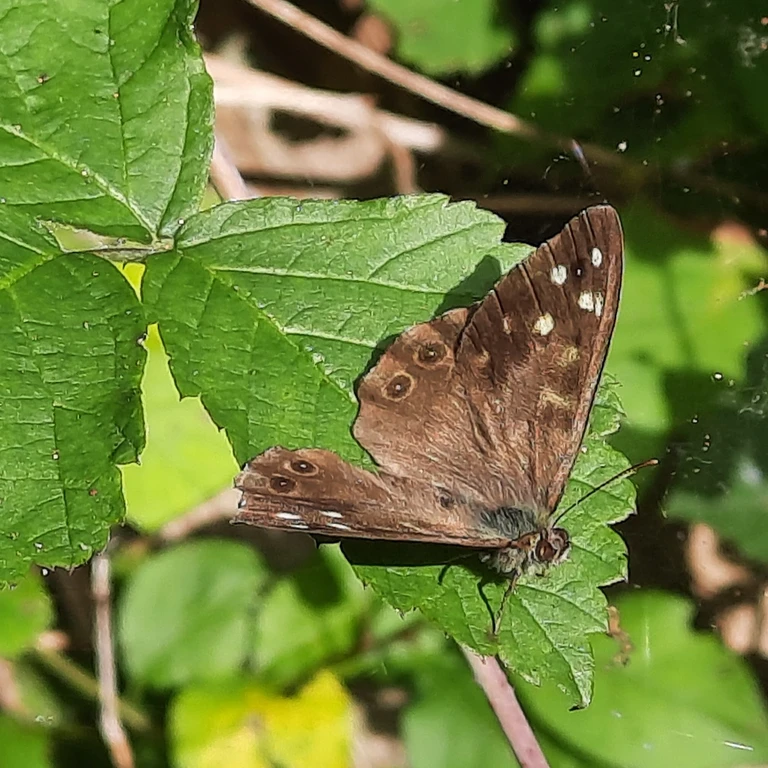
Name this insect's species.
Pararge aegeria
